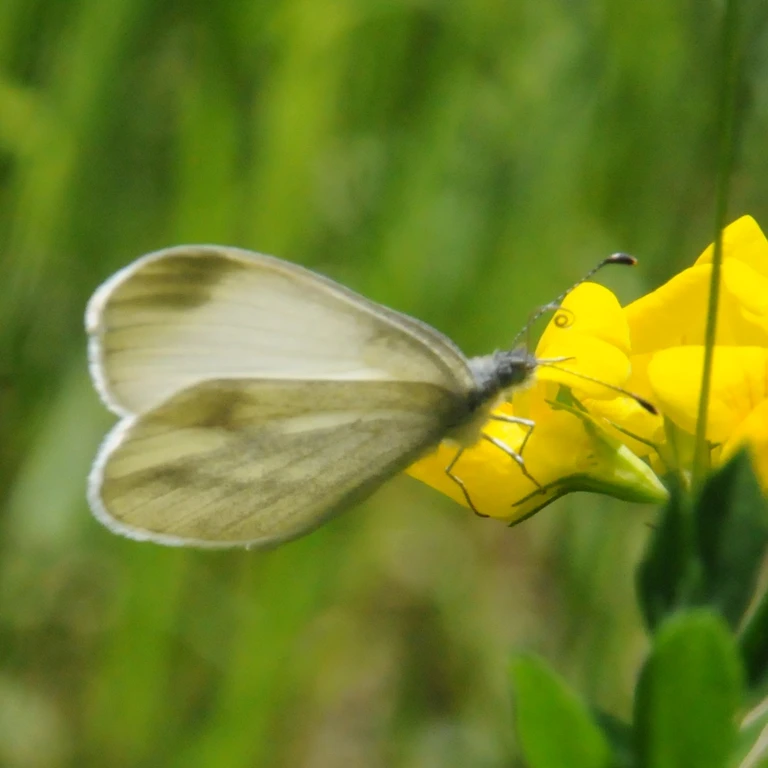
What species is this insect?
Leptidea sinapis/juvernica
